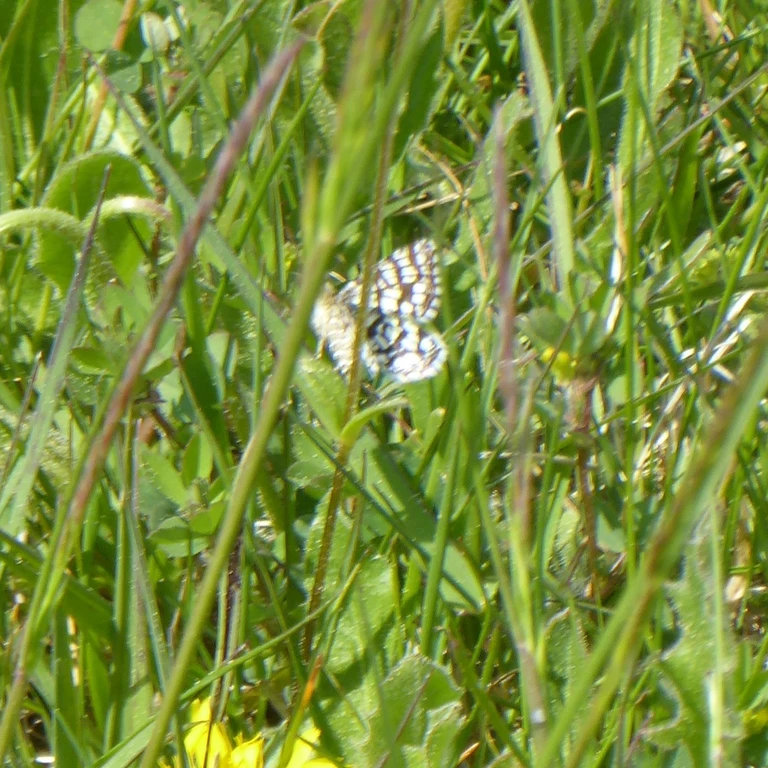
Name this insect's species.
Chiasmia clathrata
